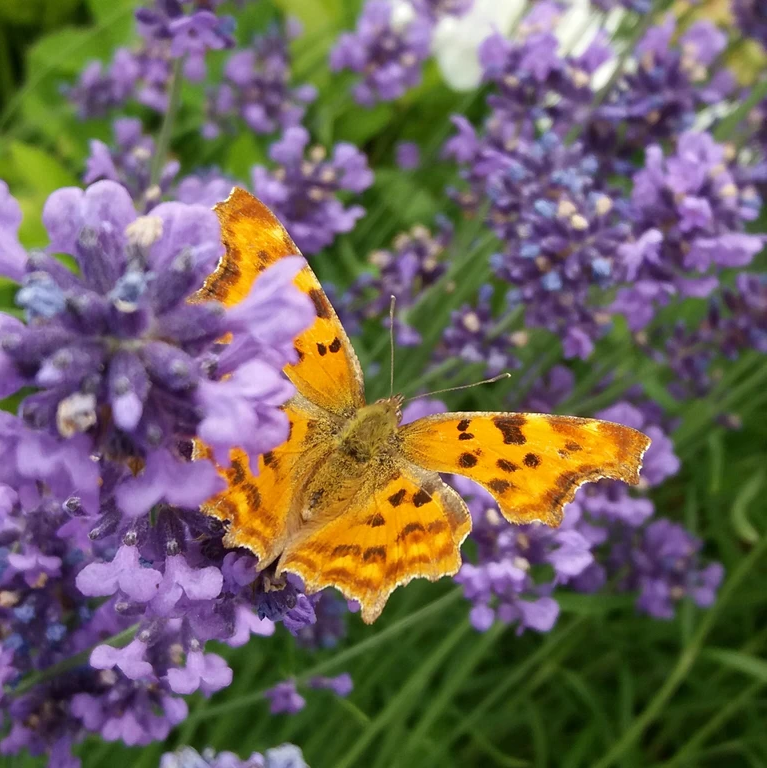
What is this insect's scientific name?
Polygonia c-album
